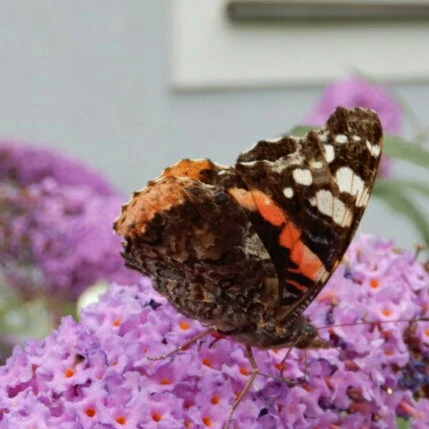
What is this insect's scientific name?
Vanessa atalanta
